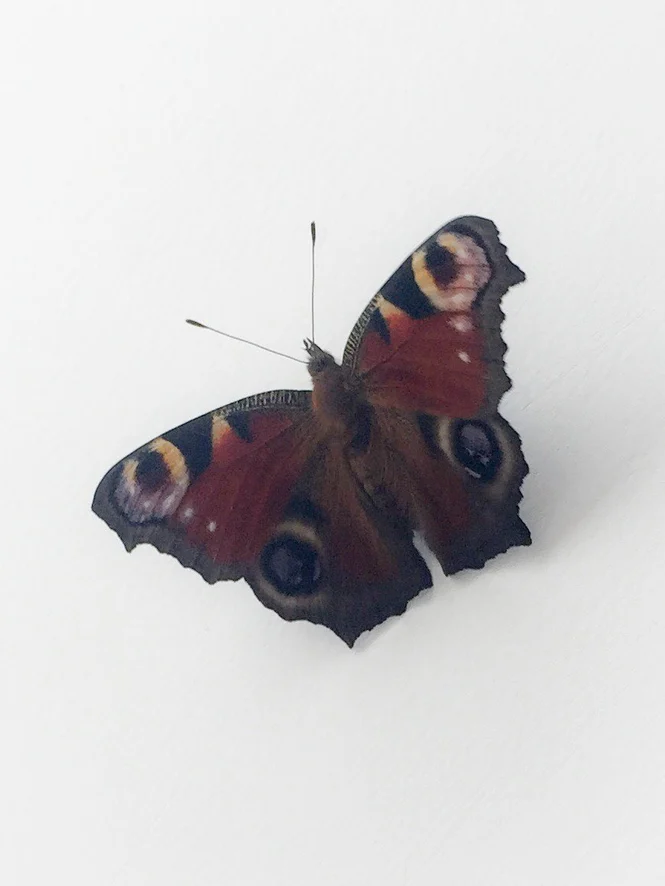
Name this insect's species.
Aglais io
